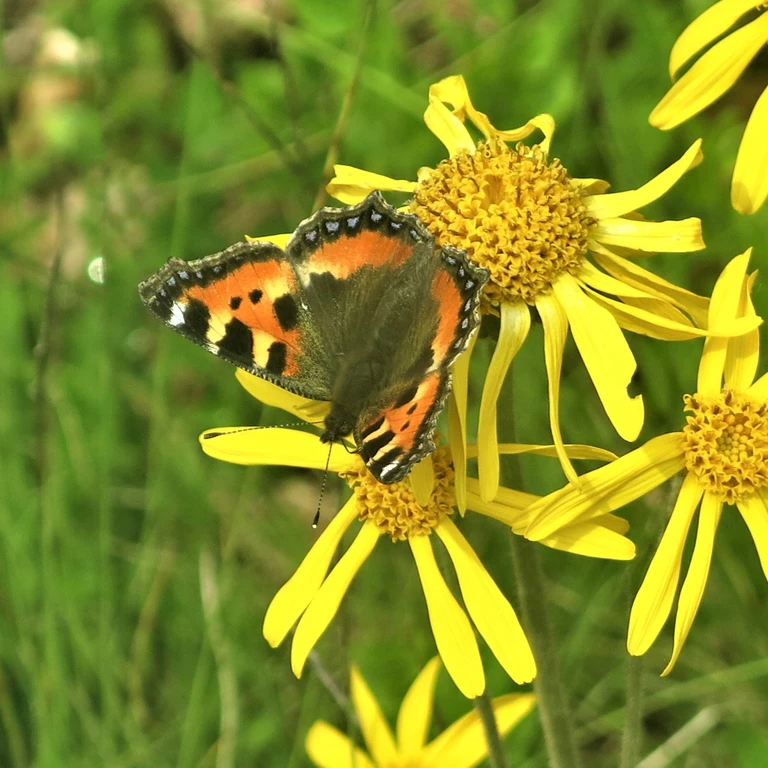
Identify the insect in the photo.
Aglais urticae
